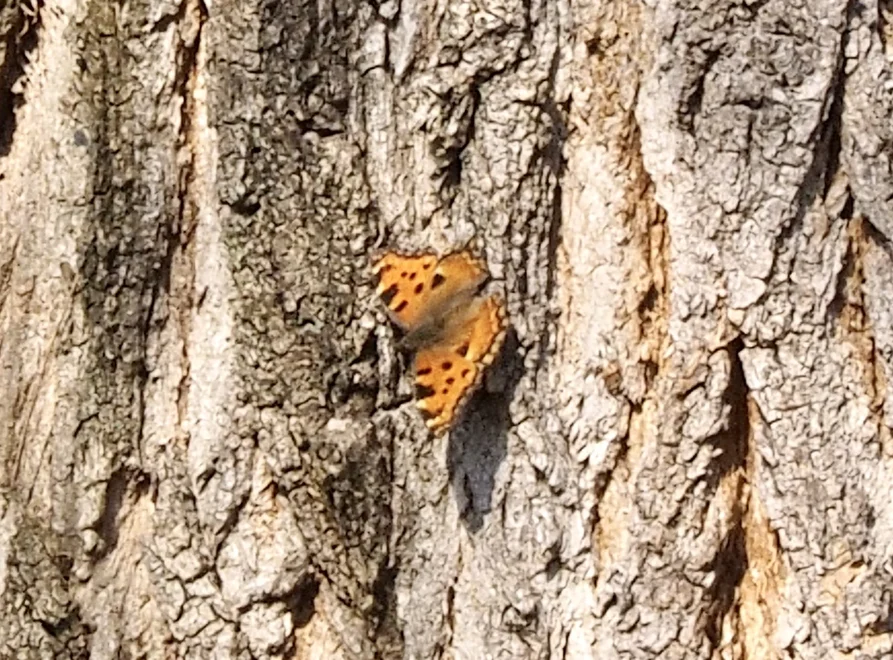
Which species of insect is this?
Nymphalis polychloros
